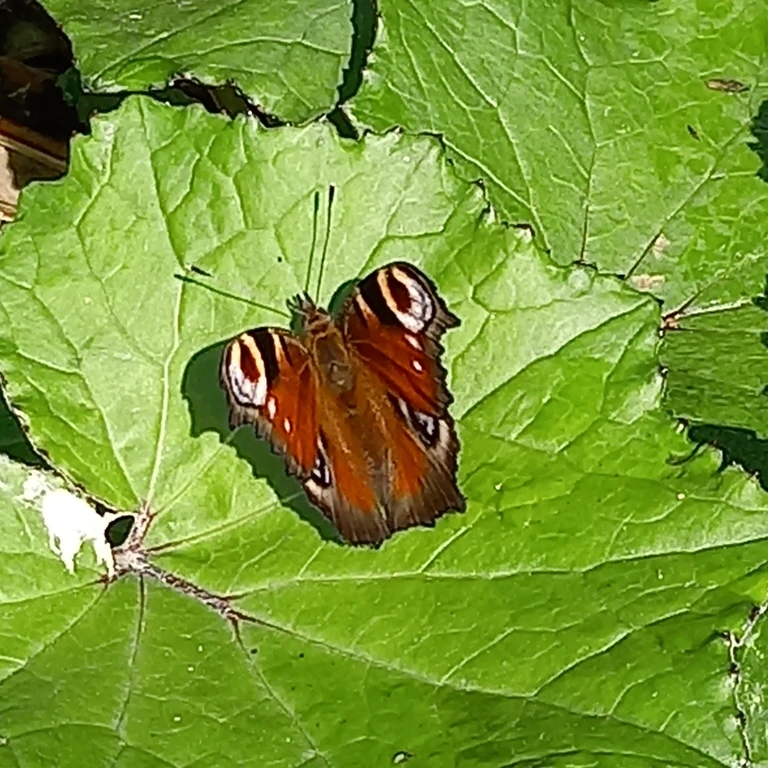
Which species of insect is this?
Aglais io
